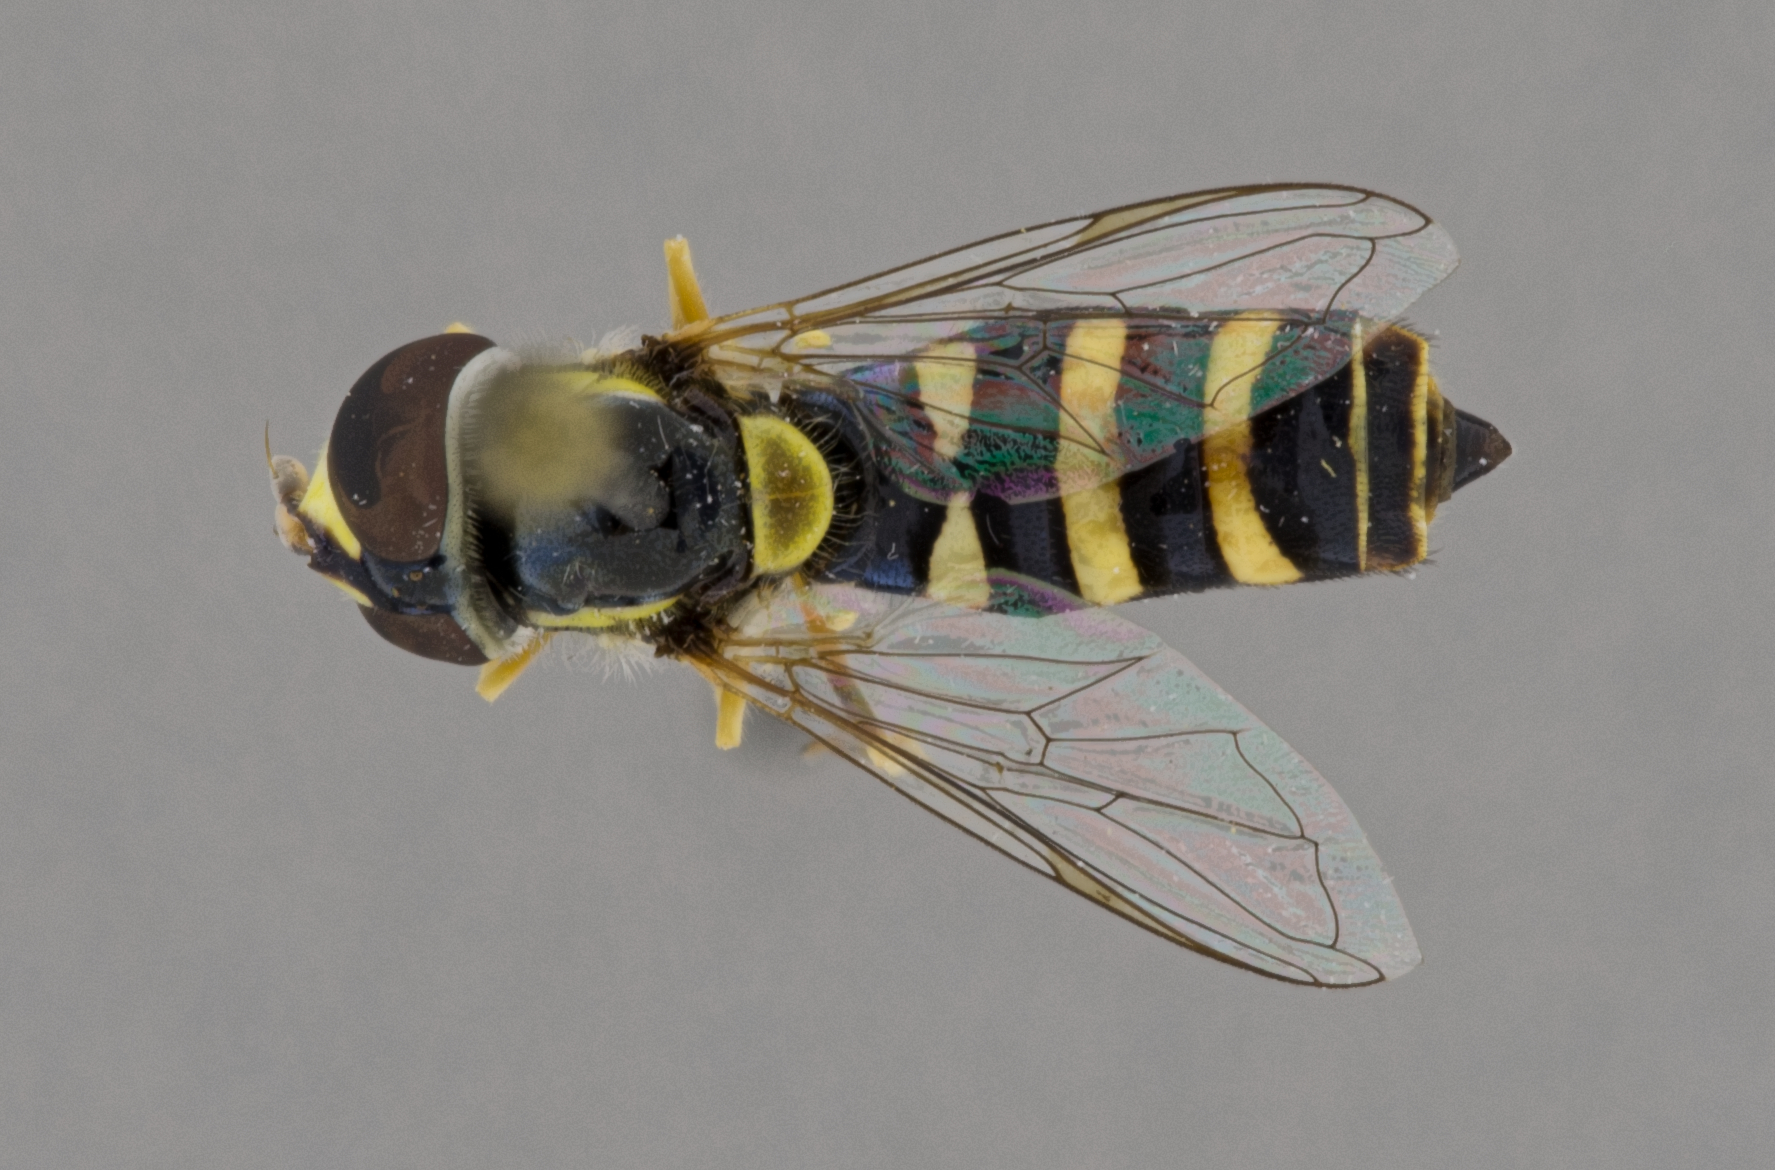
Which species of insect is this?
Ischiodon aegyptius
